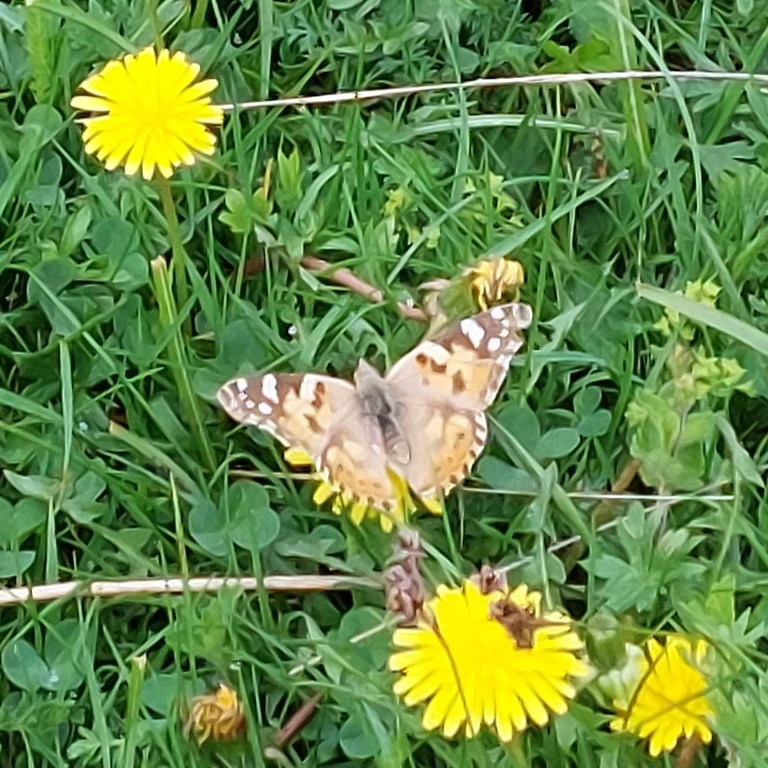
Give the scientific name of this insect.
Vanessa cardui
